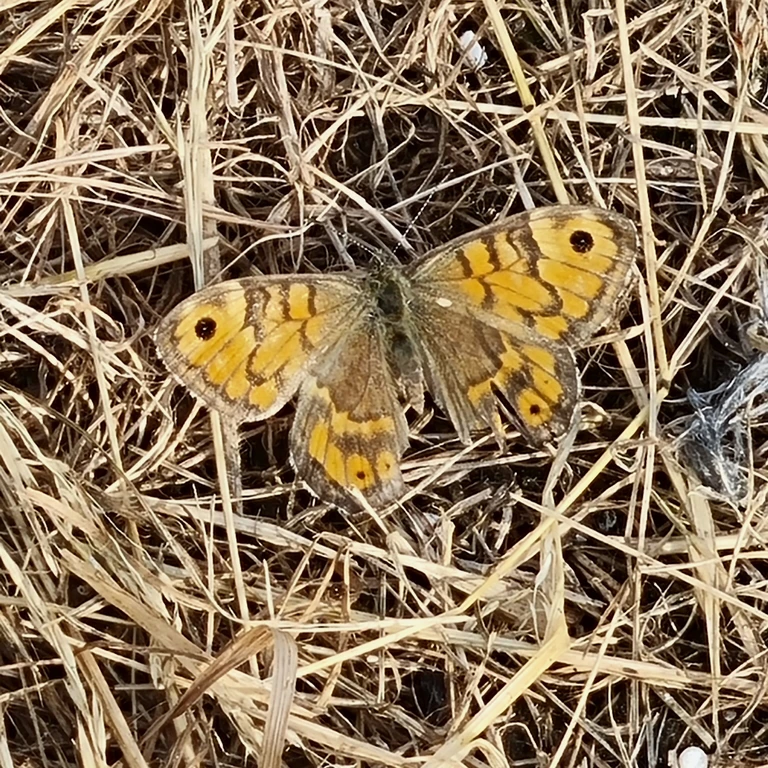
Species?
Lasiommata megera (also Pararge megera)
